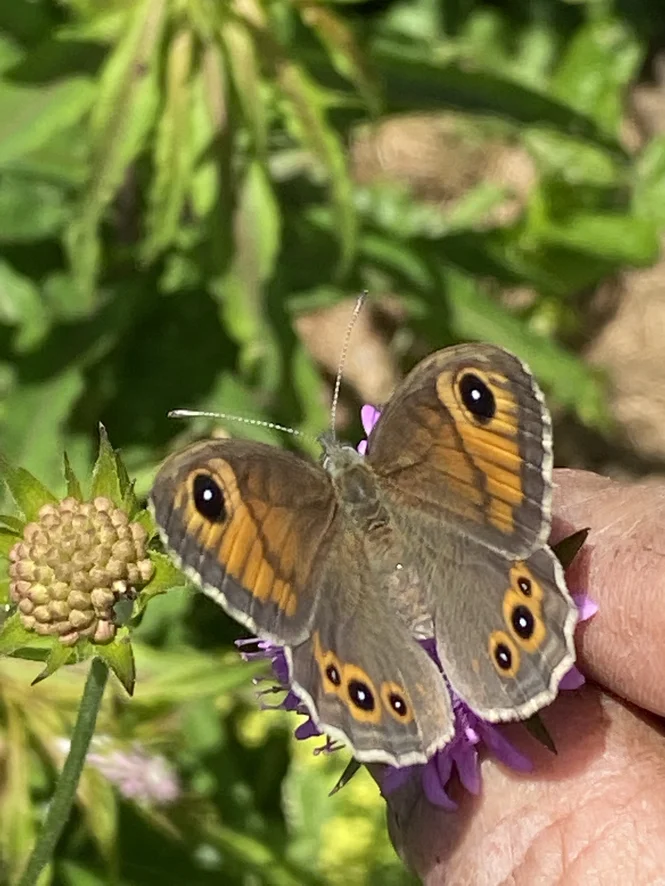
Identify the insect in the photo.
Lasiommata maera (also Pararge maera)
